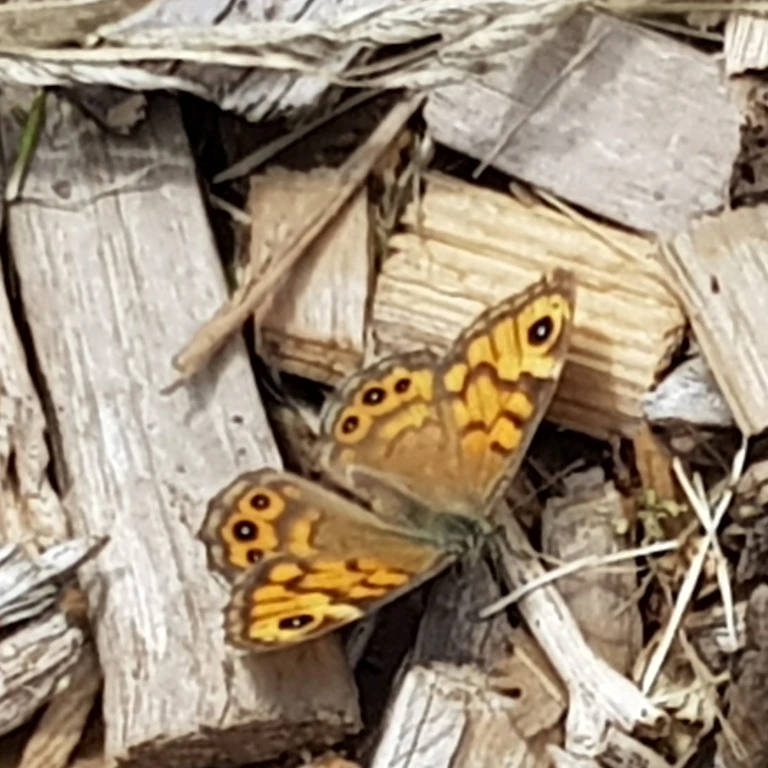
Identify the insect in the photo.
Lasiommata megera (also Pararge megera)
